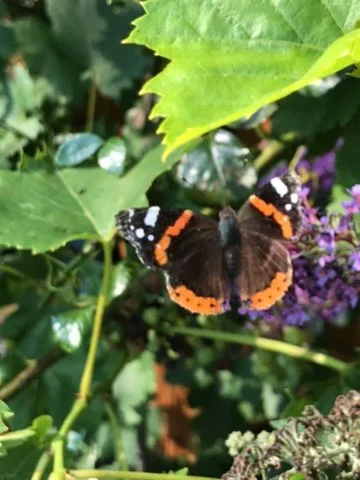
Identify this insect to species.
Vanessa atalanta
